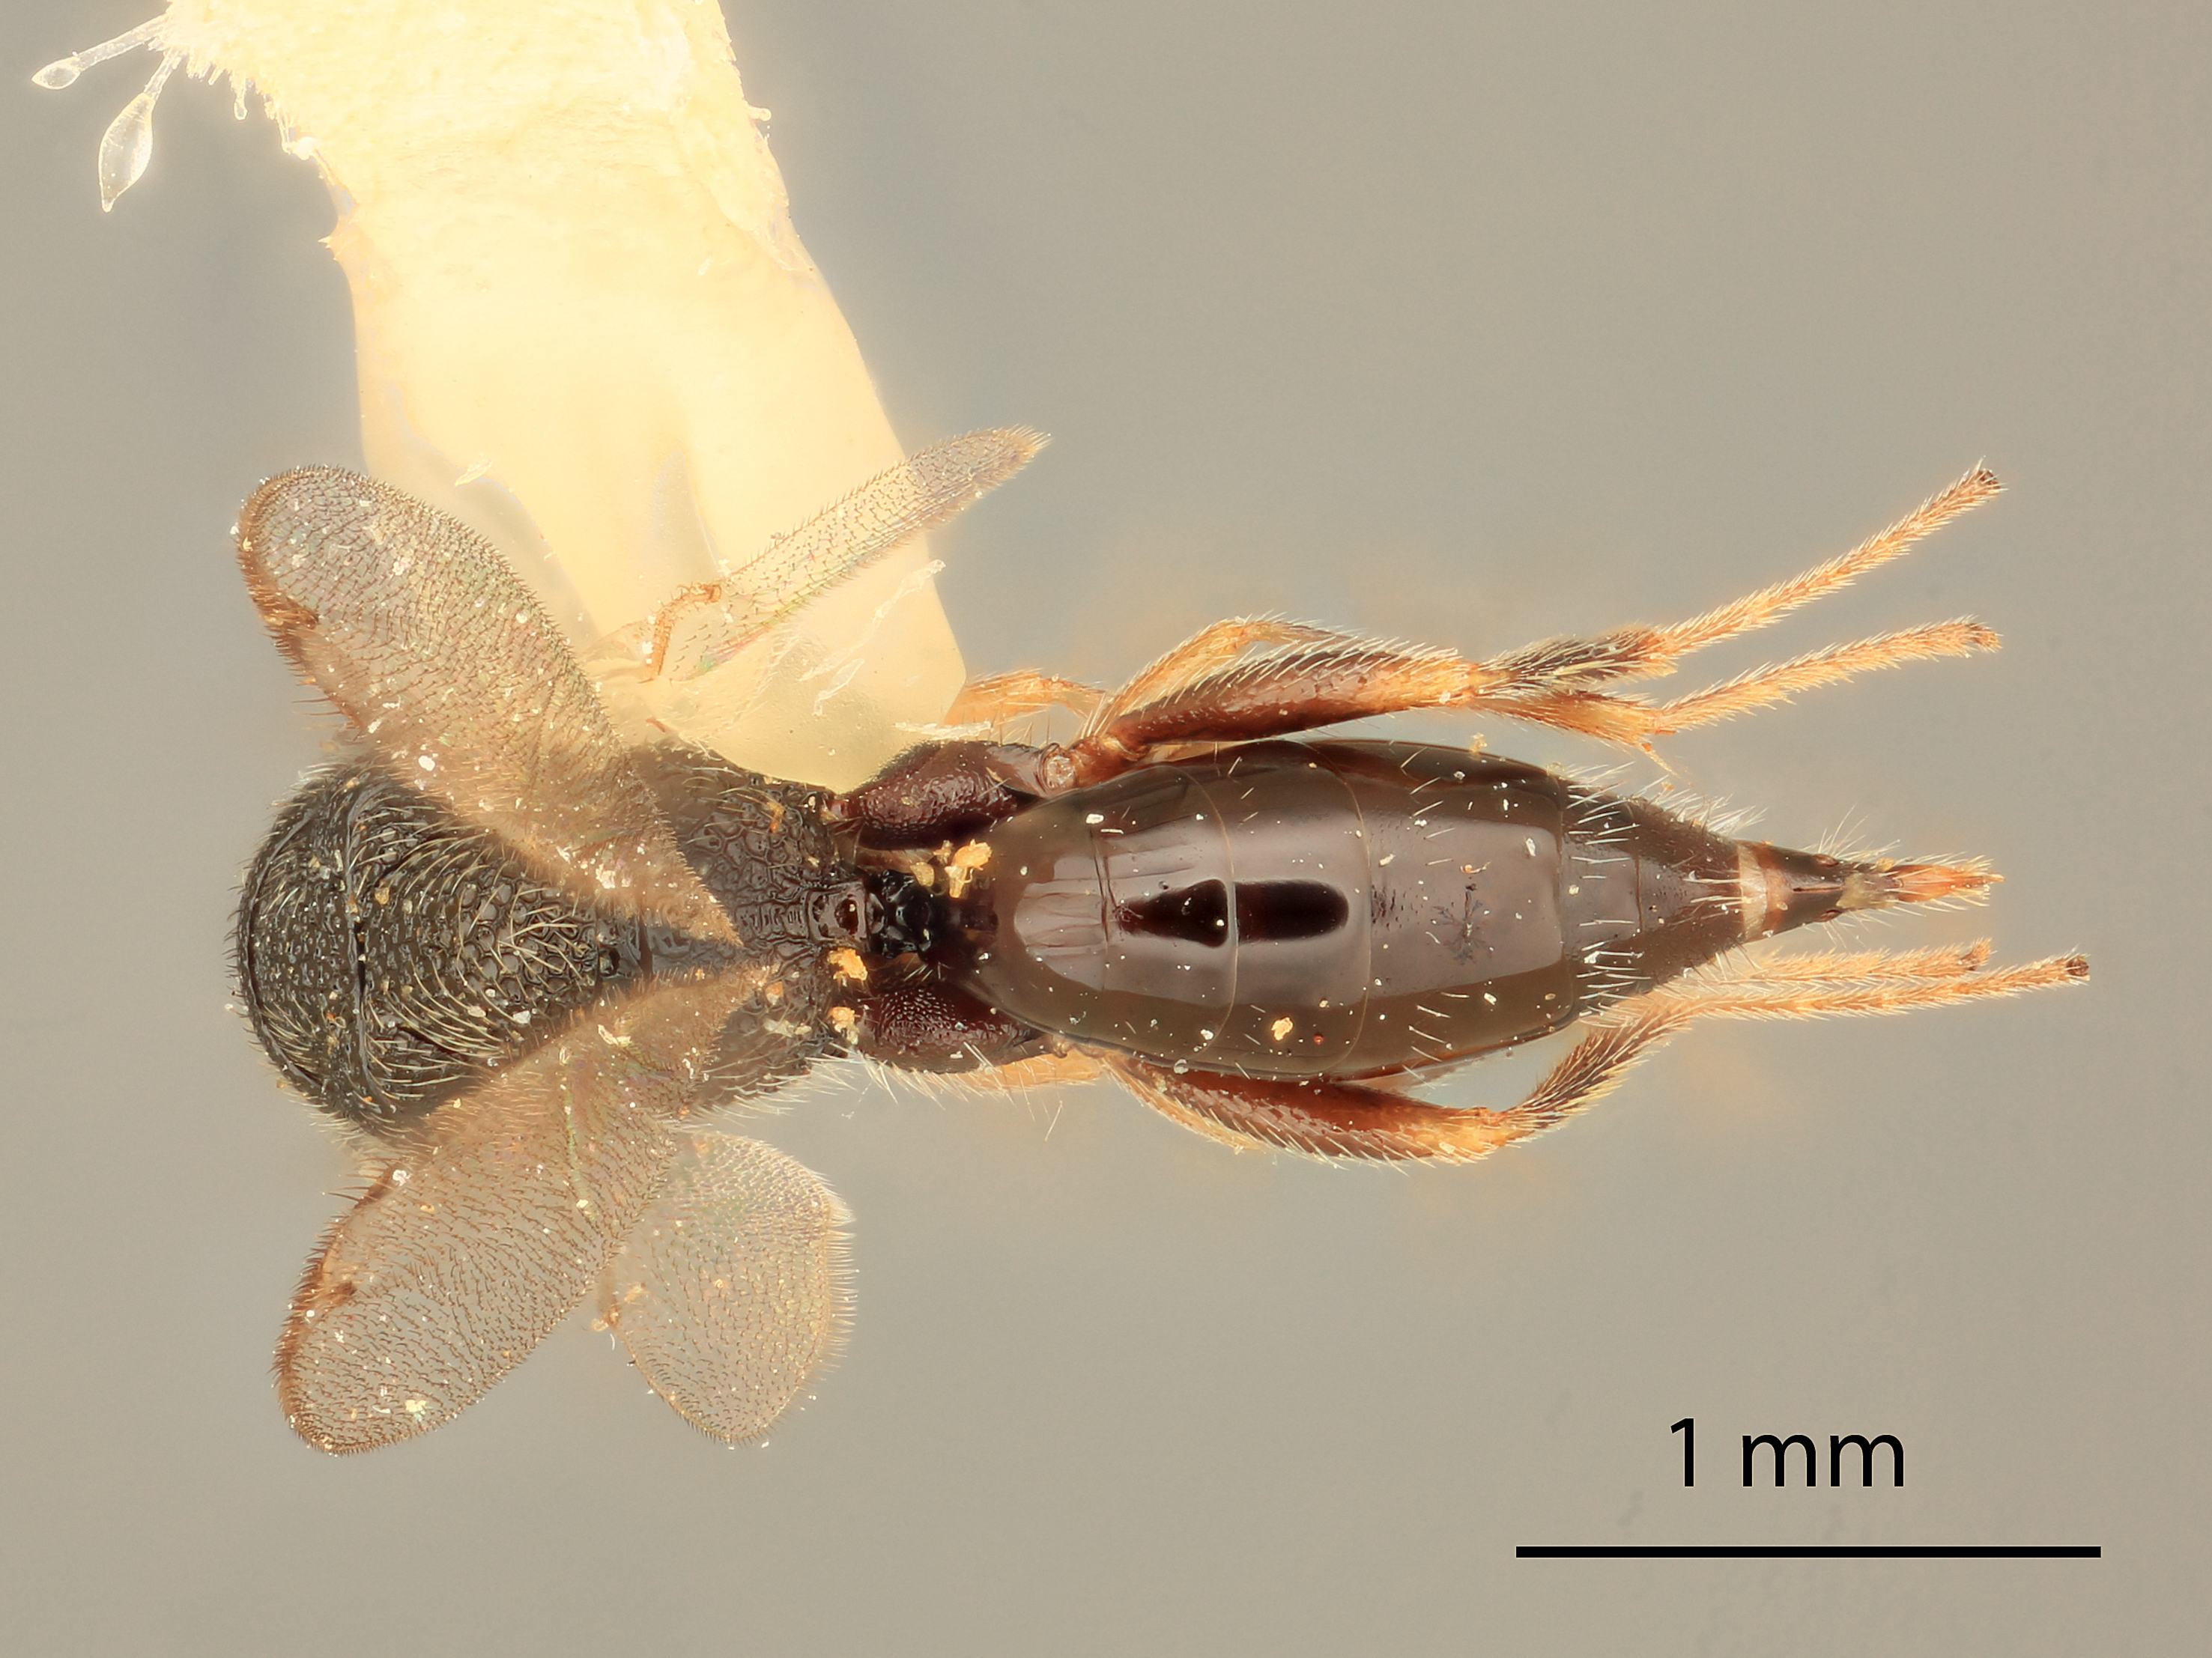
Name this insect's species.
Eurytoma rubribacca
